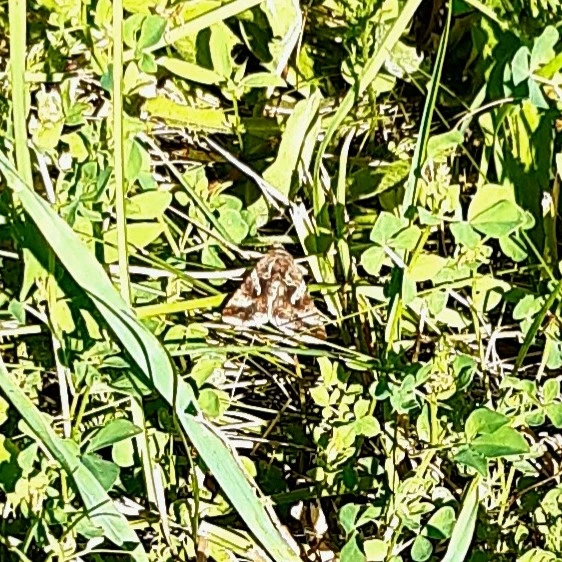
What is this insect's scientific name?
Autographa gamma
